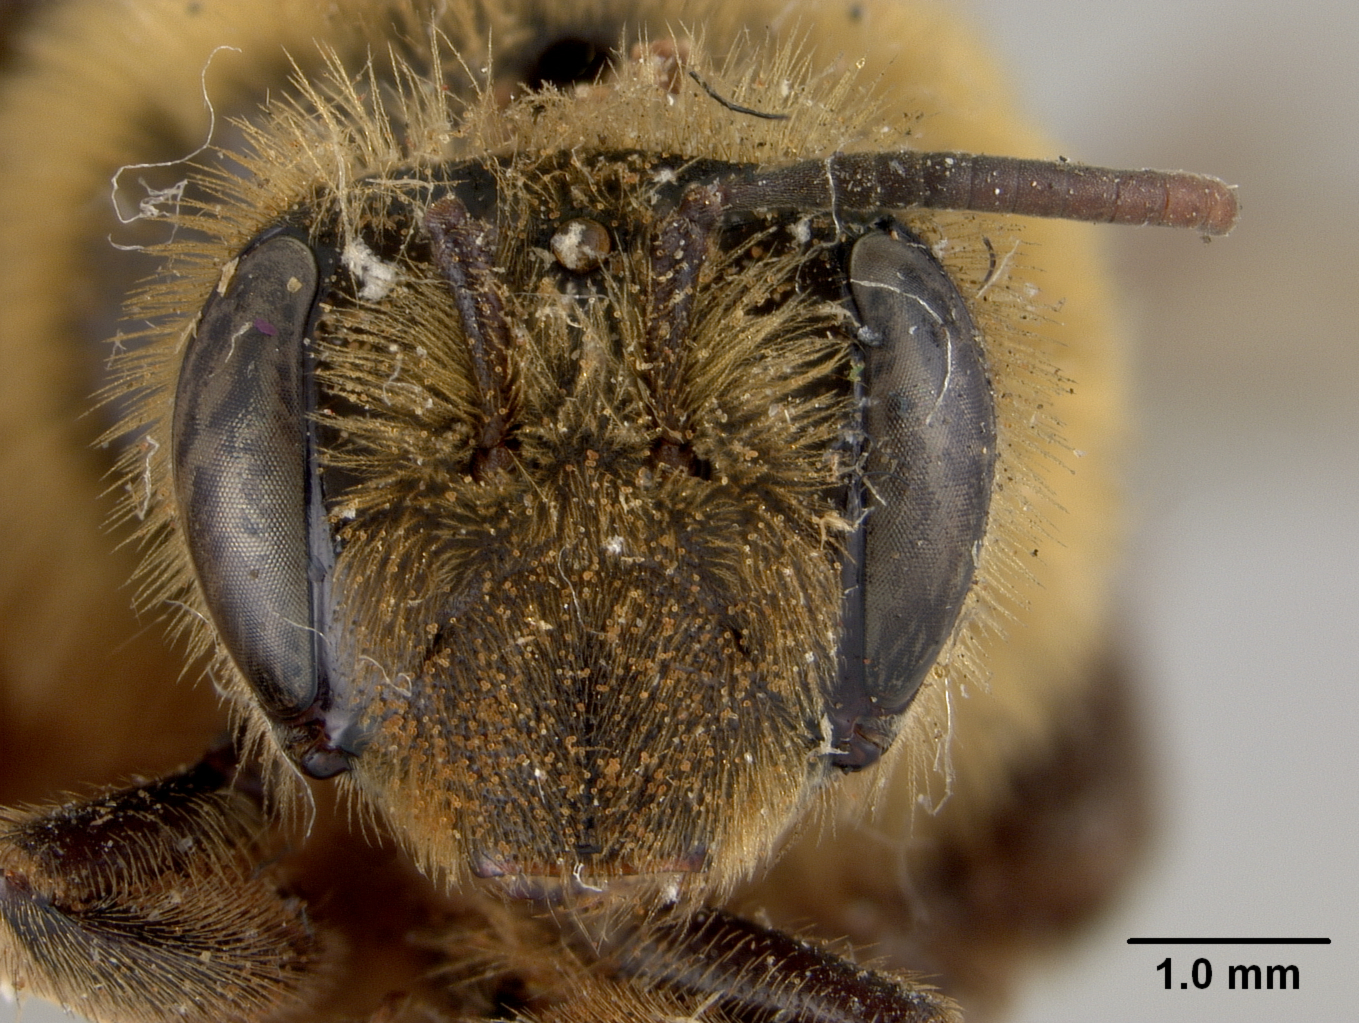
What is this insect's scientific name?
Andrena haynesi
